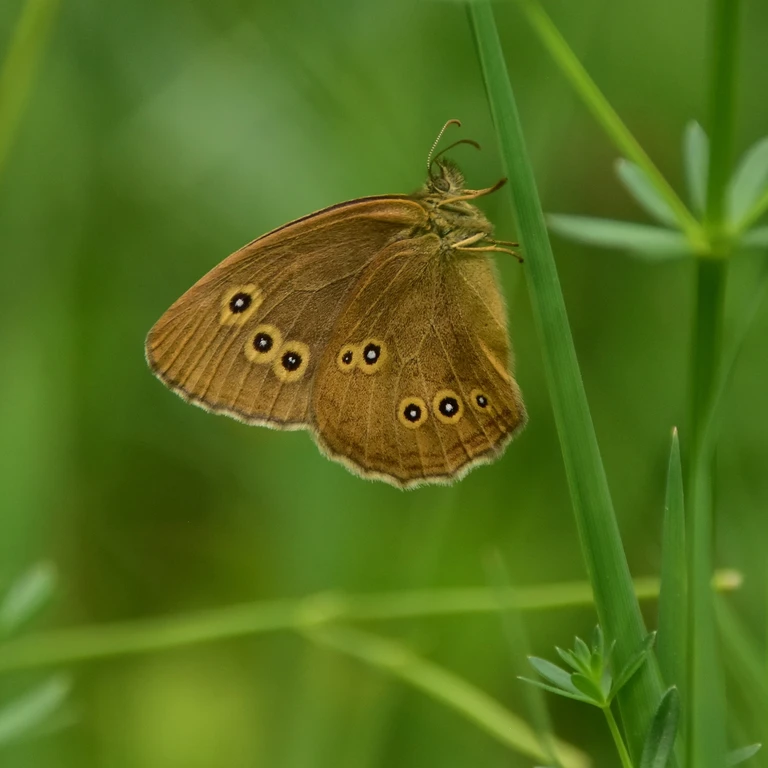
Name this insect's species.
Aphantopus hyperantus
